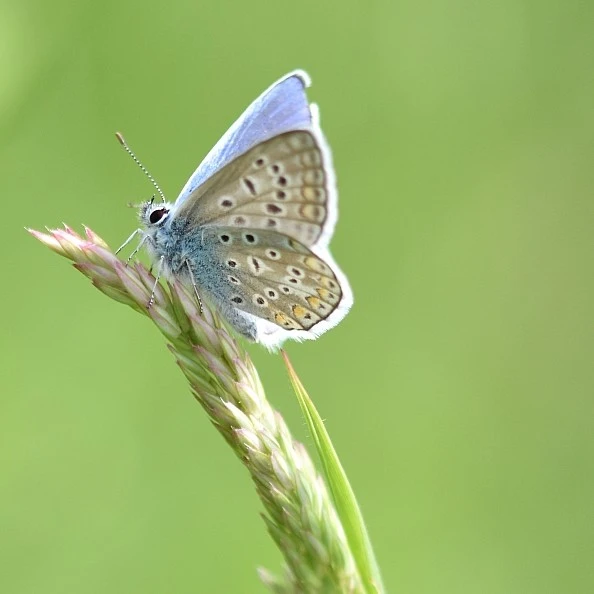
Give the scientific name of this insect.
Polyommatus icarus
